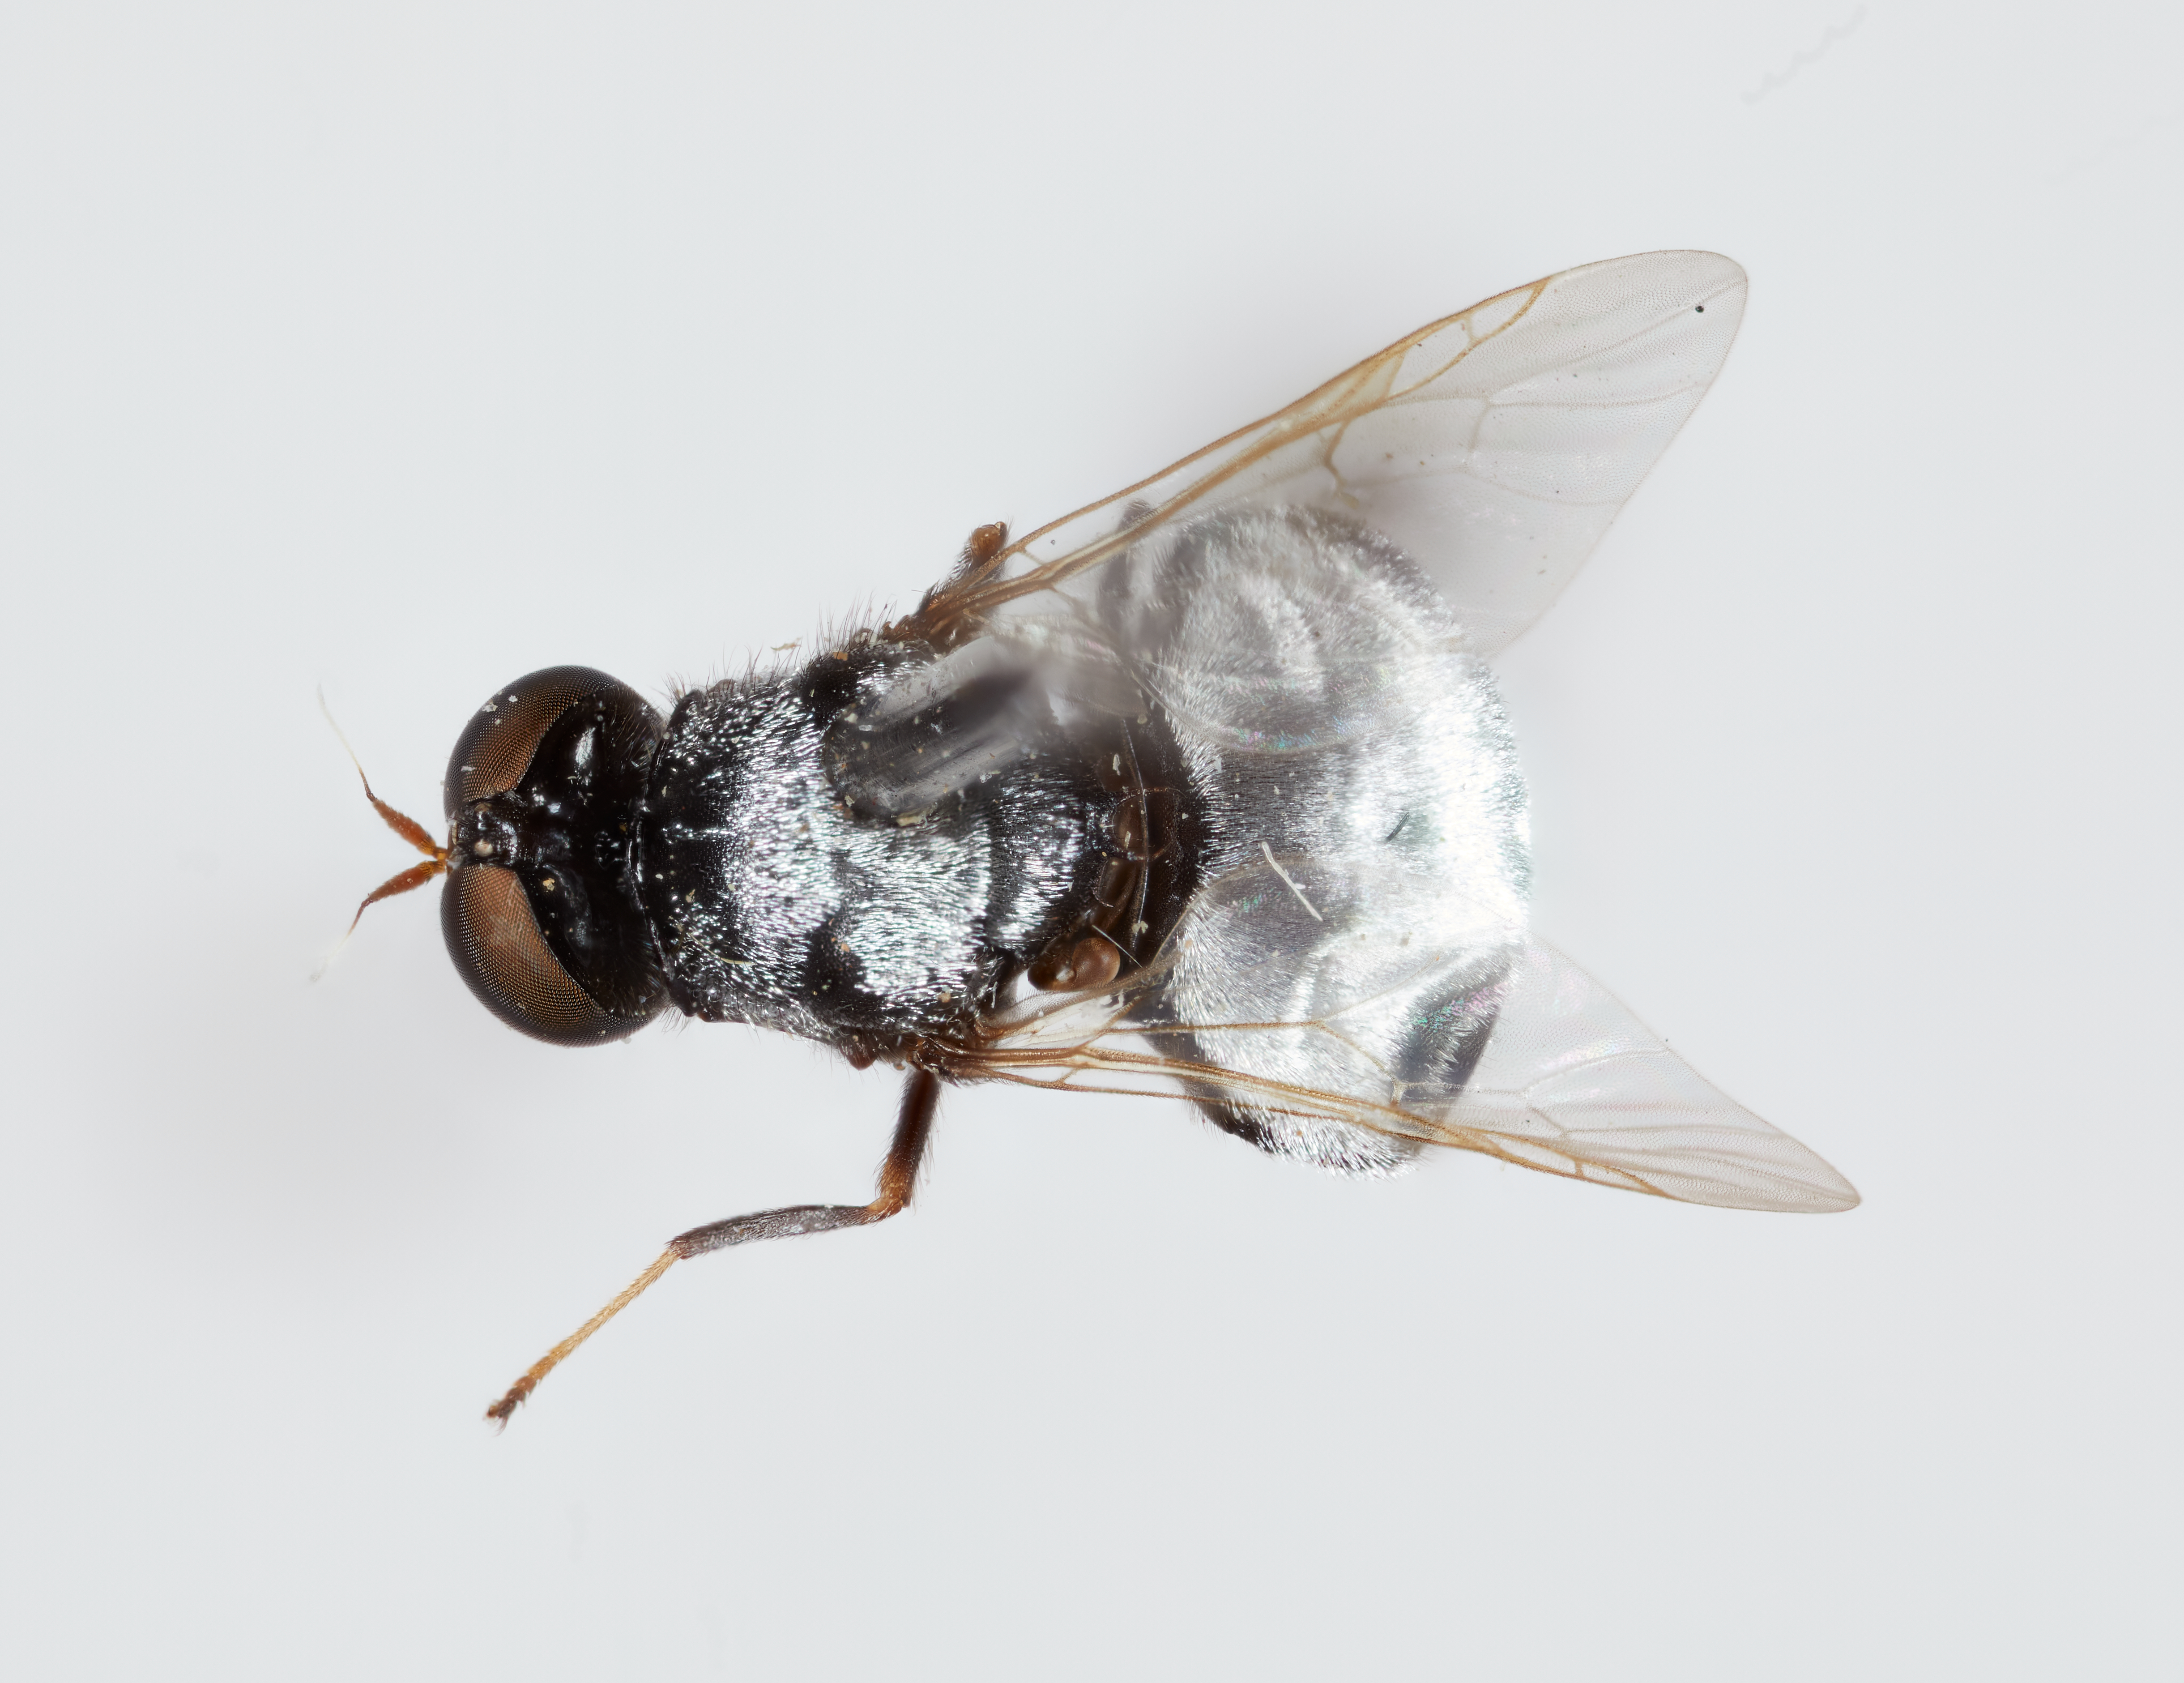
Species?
Wallacea connectens
